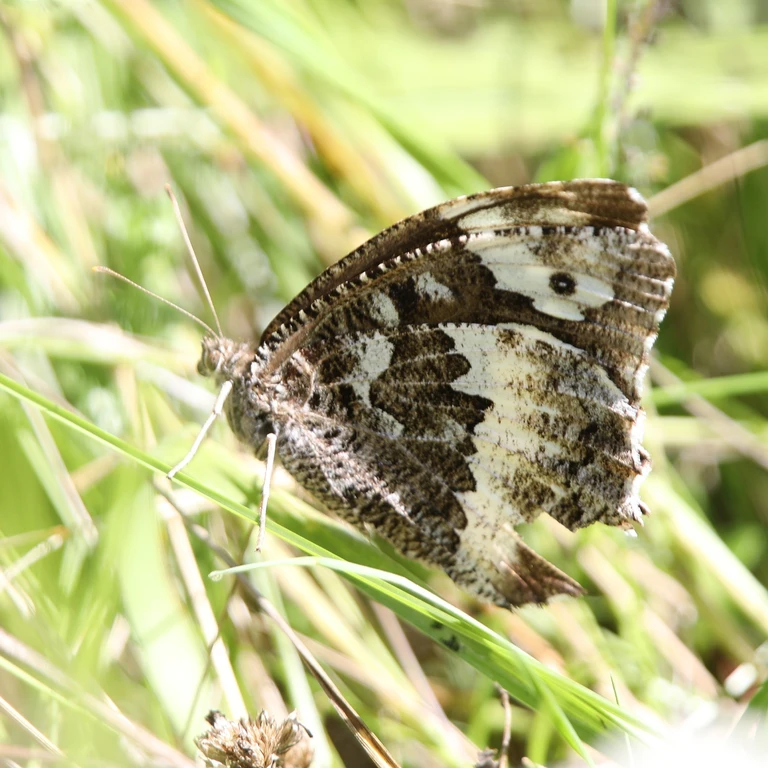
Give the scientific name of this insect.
Brintesia circe
